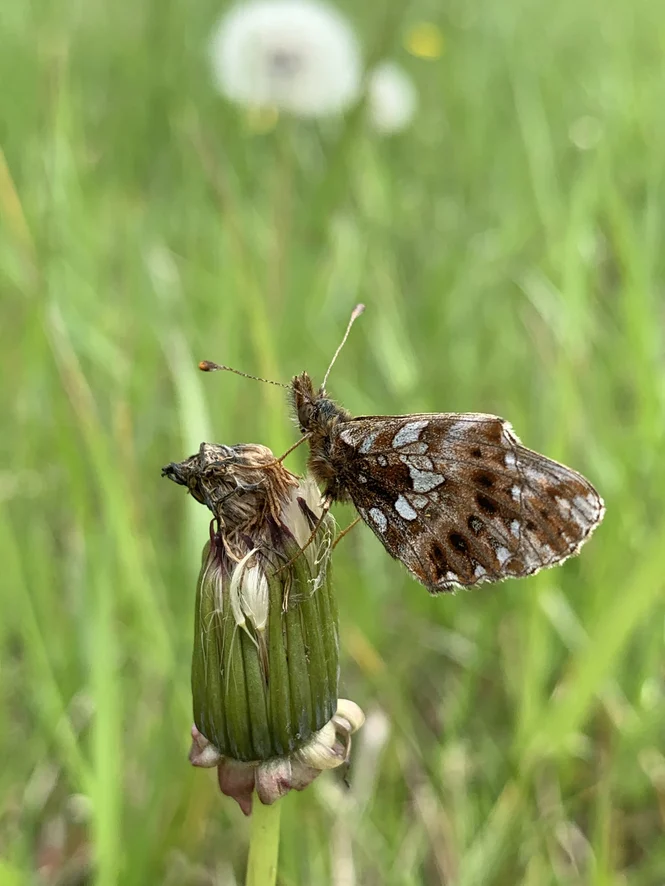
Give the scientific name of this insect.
Boloria dia
